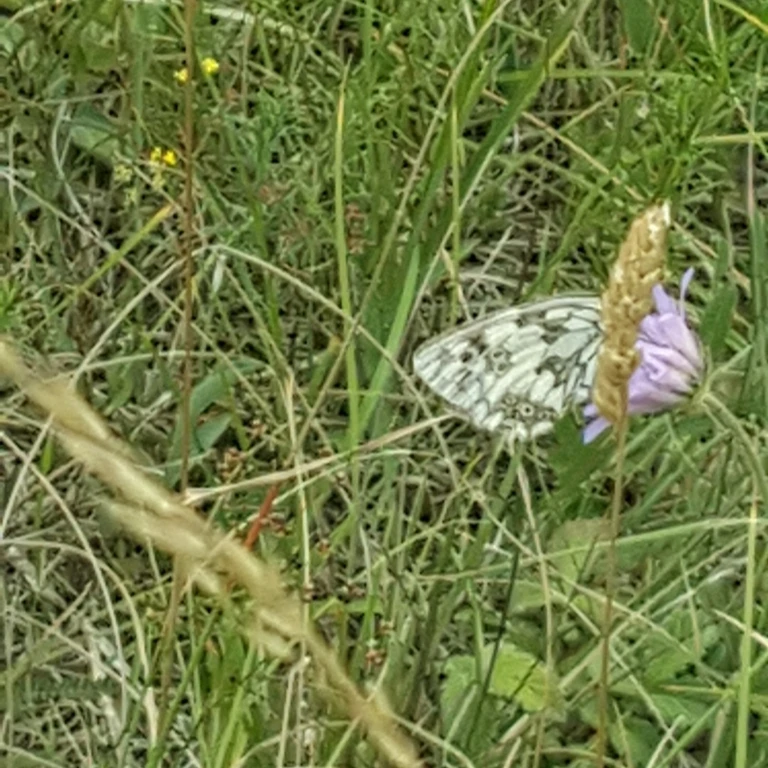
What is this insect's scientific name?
Melanargia galathea
